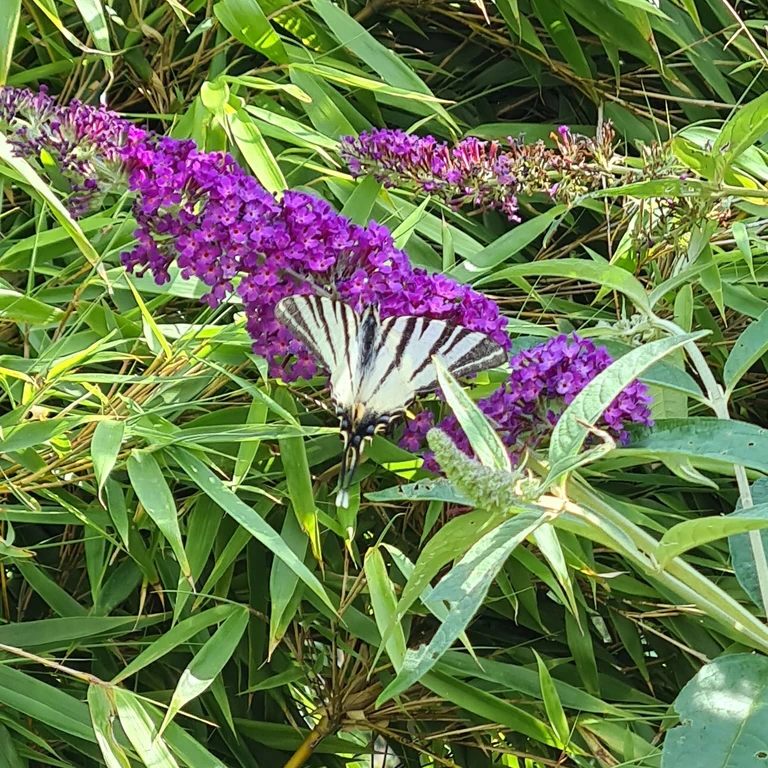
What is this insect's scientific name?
Iphiclides podalirius
